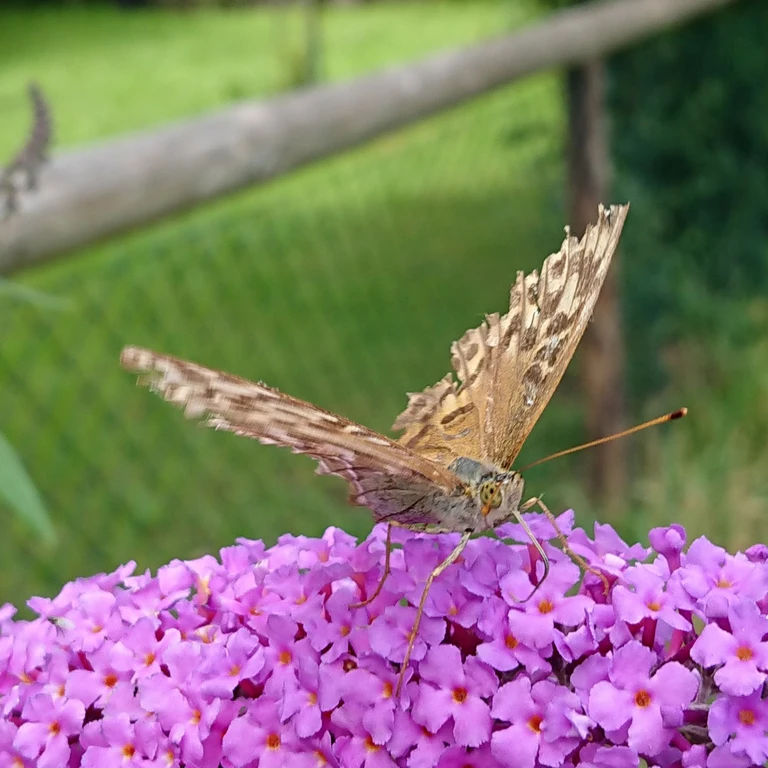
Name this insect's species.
Argynnis paphia
